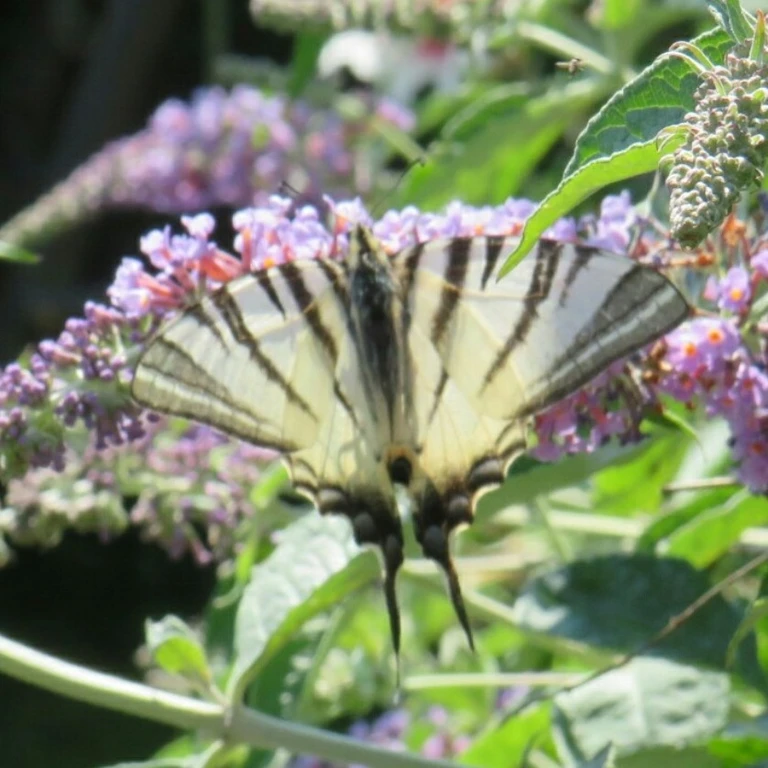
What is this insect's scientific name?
Iphiclides podalirius
